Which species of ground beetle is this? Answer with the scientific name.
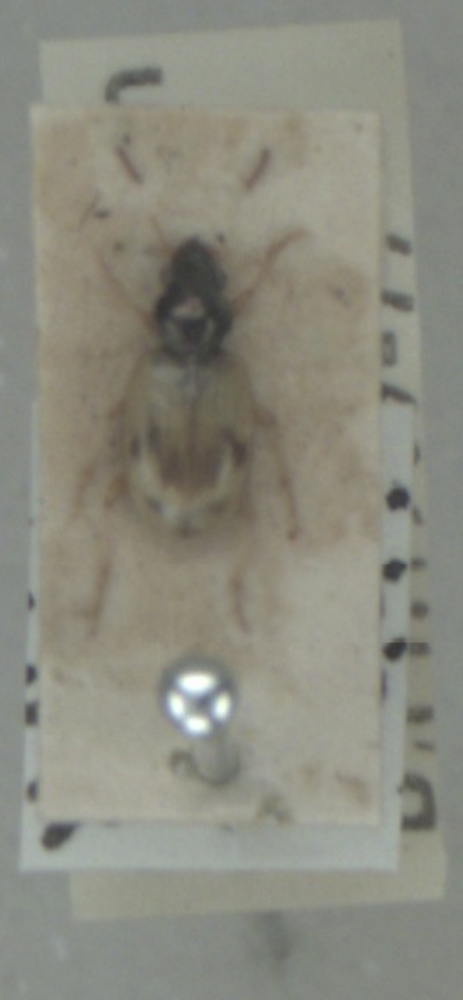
Bembidion pallidipenne
